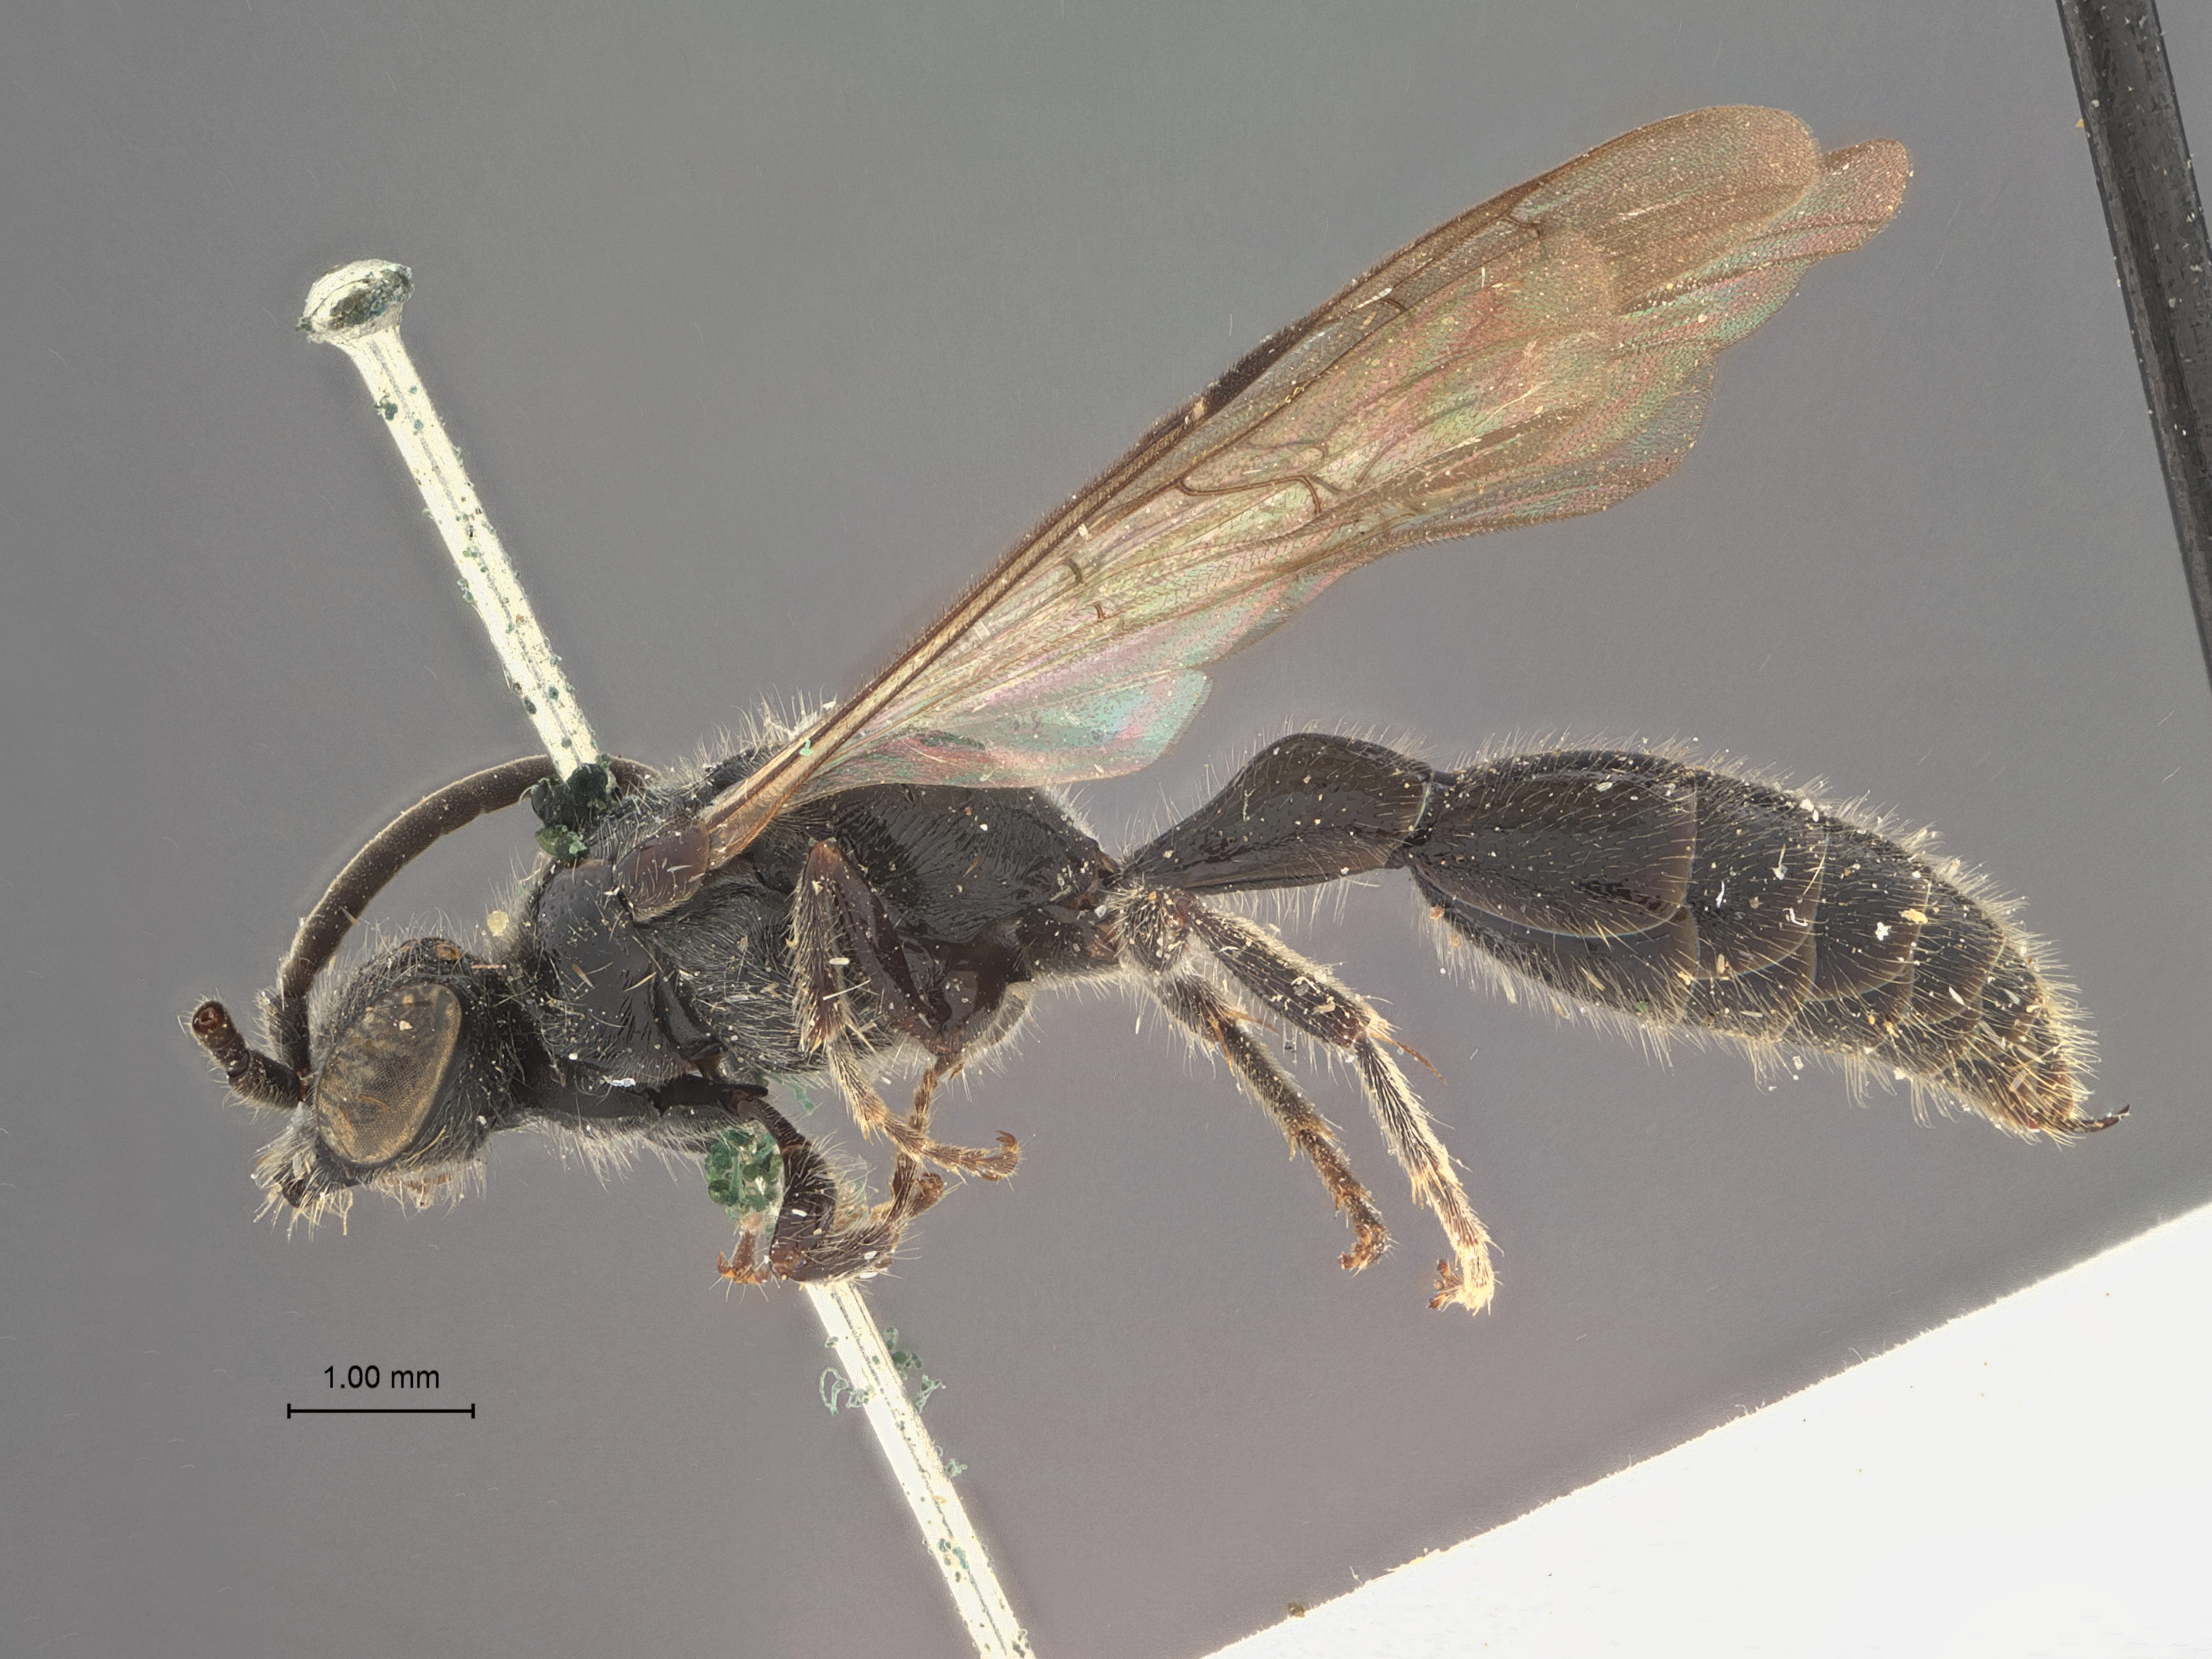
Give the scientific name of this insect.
Tiphia murreea
